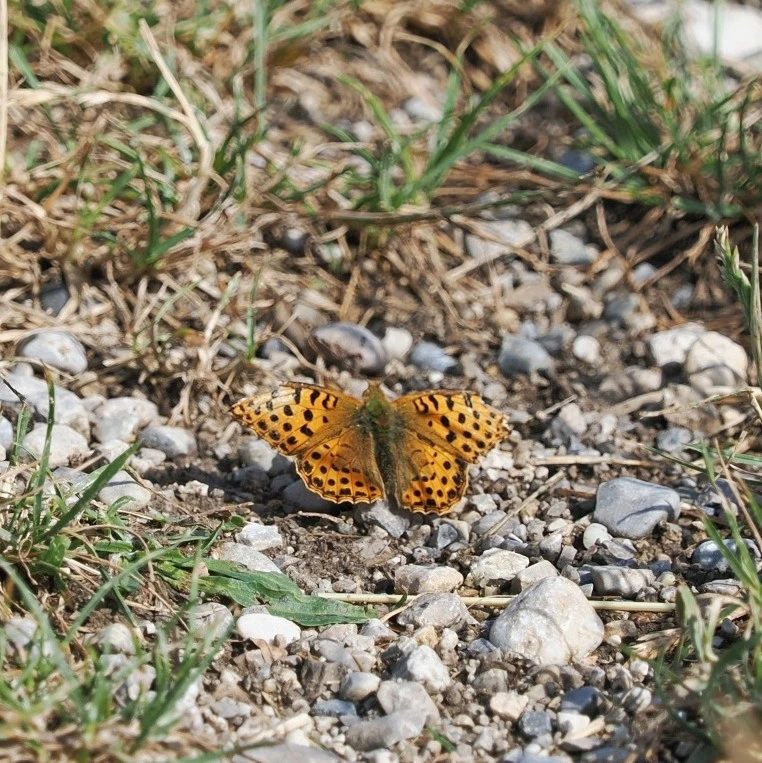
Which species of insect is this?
Issoria lathonia
